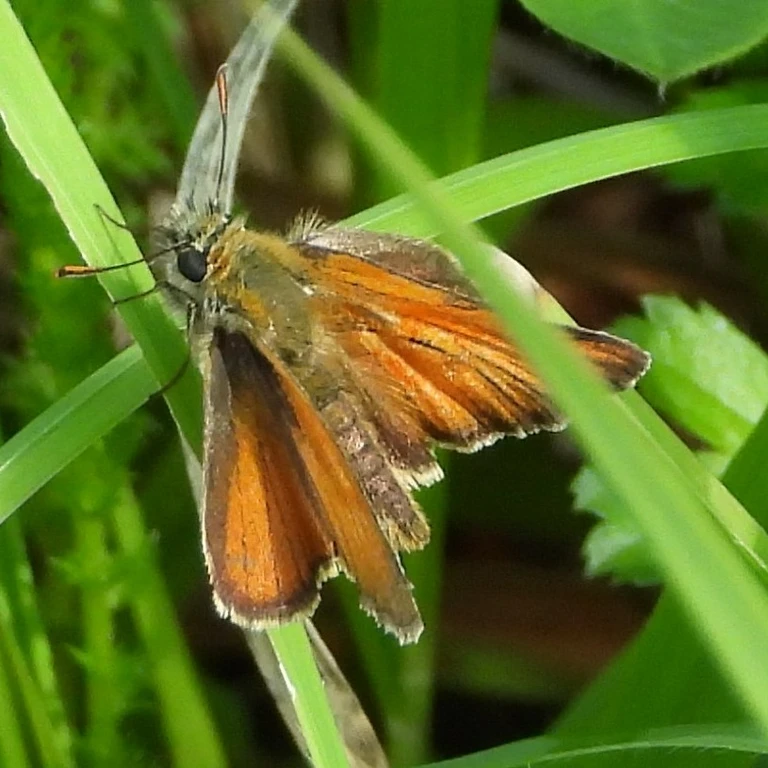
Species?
Thymelicus sylvestris
